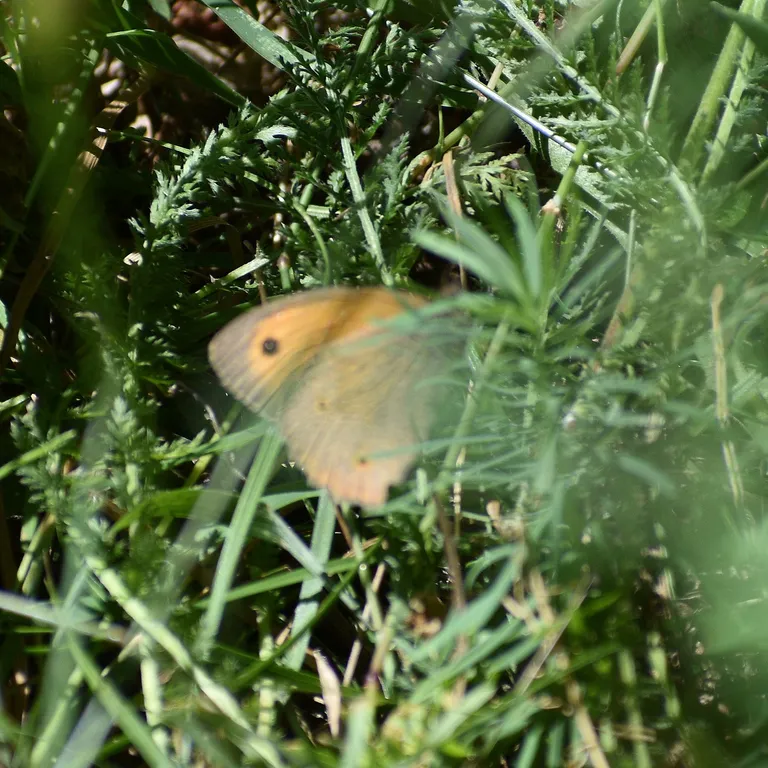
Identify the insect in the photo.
Maniola jurtina
